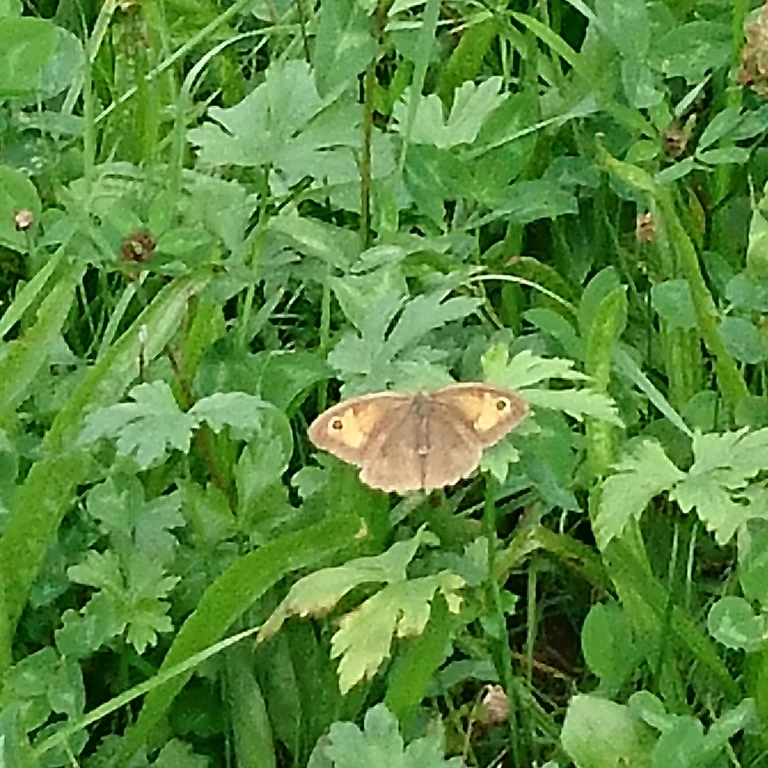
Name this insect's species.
Maniola jurtina
